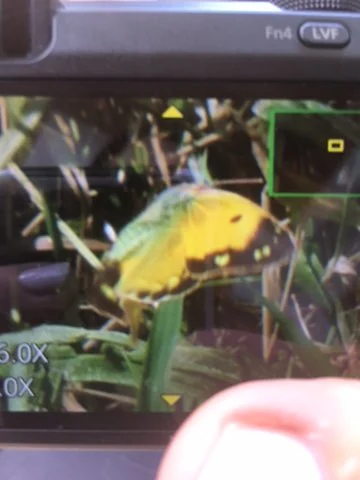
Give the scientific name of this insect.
Colias croceus
